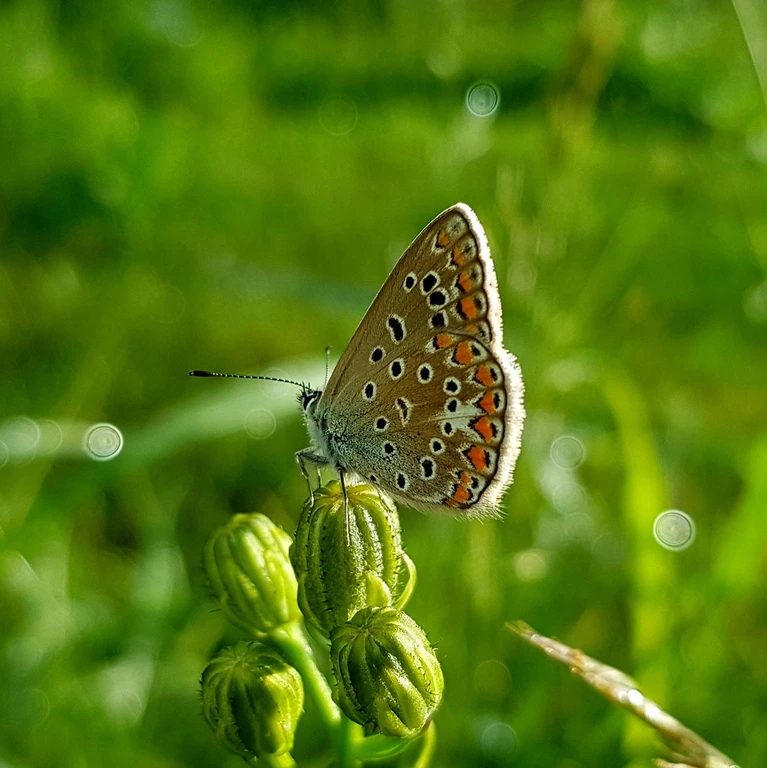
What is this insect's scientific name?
Polyommatus icarus
